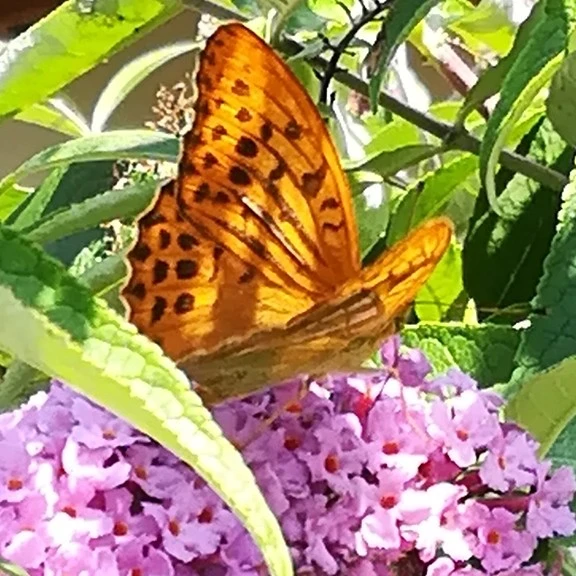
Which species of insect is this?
Argynnis paphia
